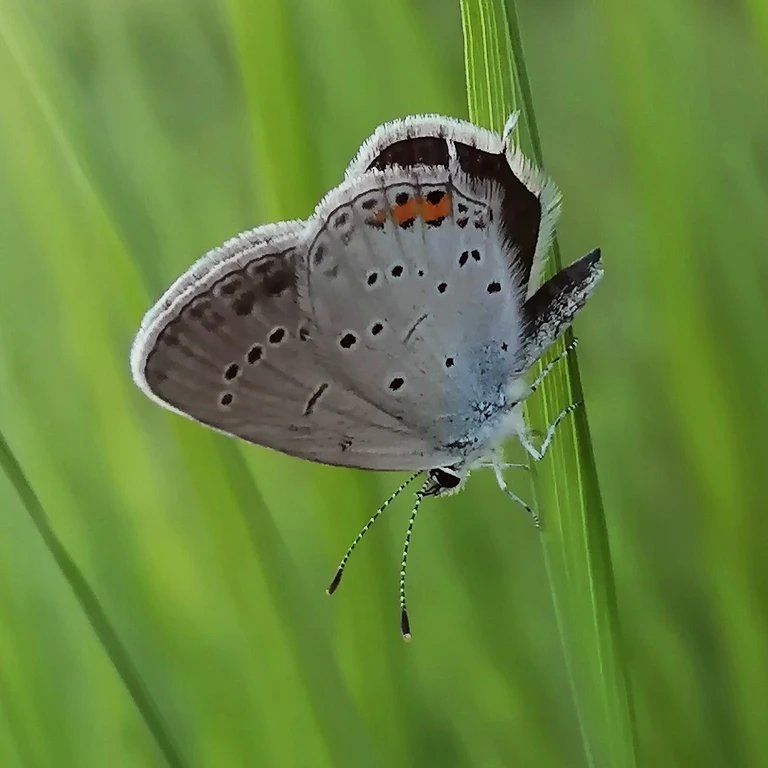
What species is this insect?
Cupido argiades (also Elkalyce argiades)
